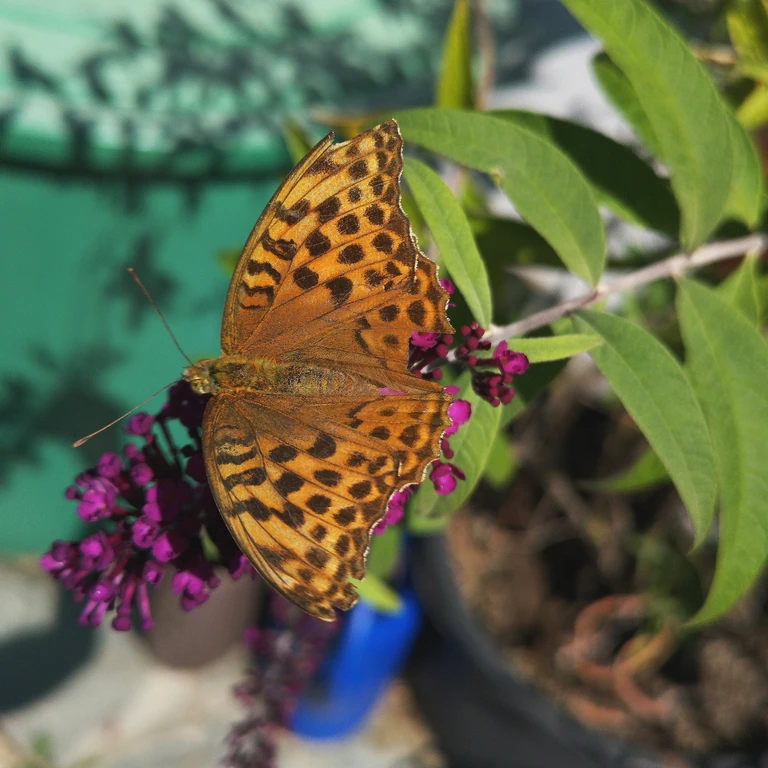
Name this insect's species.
Argynnis paphia
